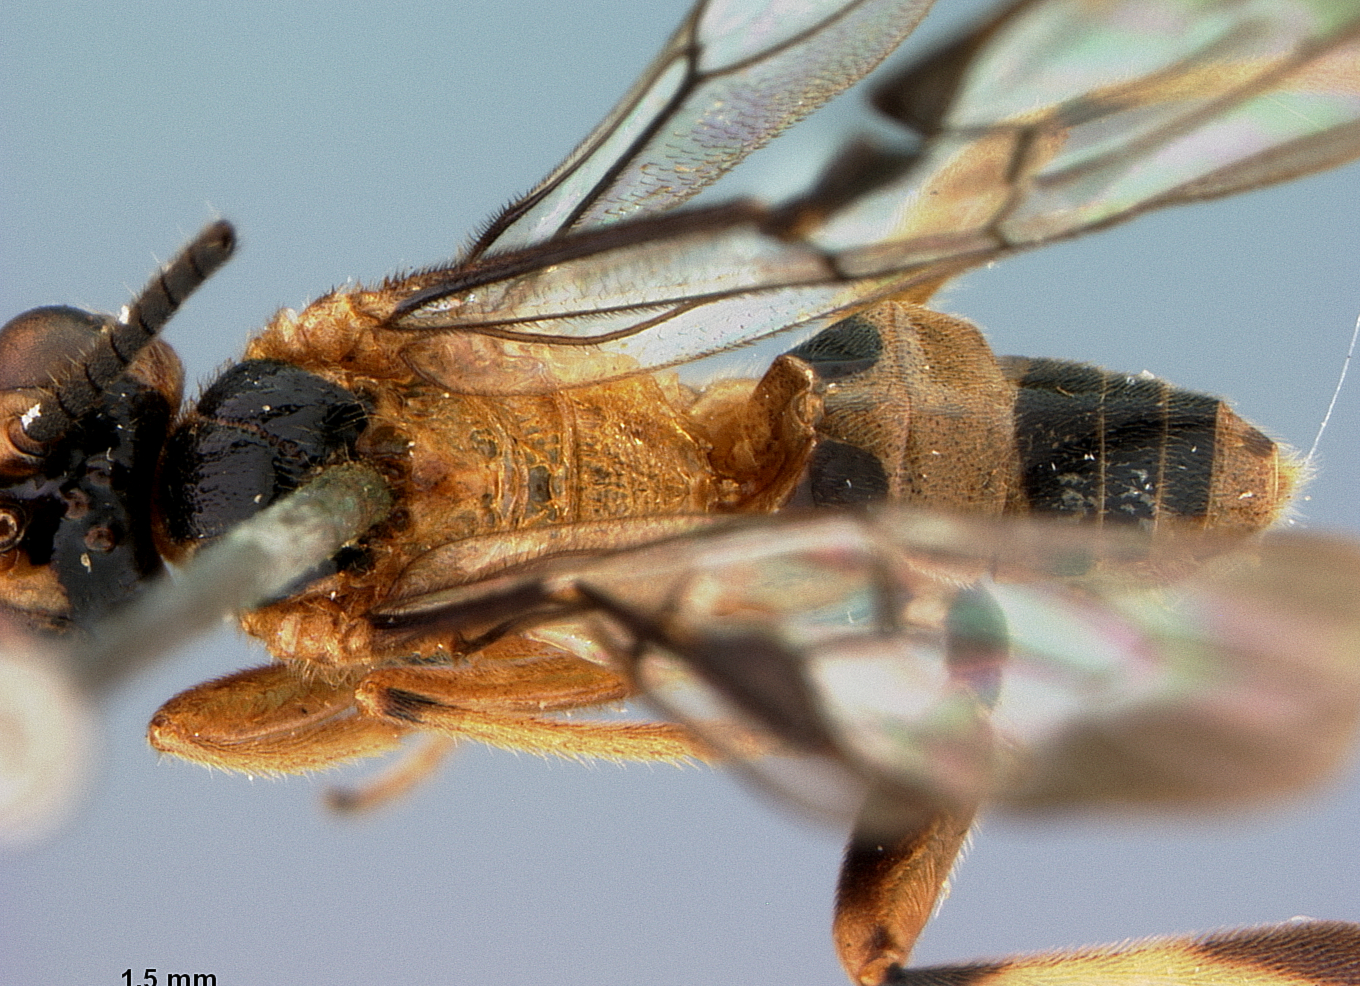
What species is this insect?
Laminitarsus chapini
